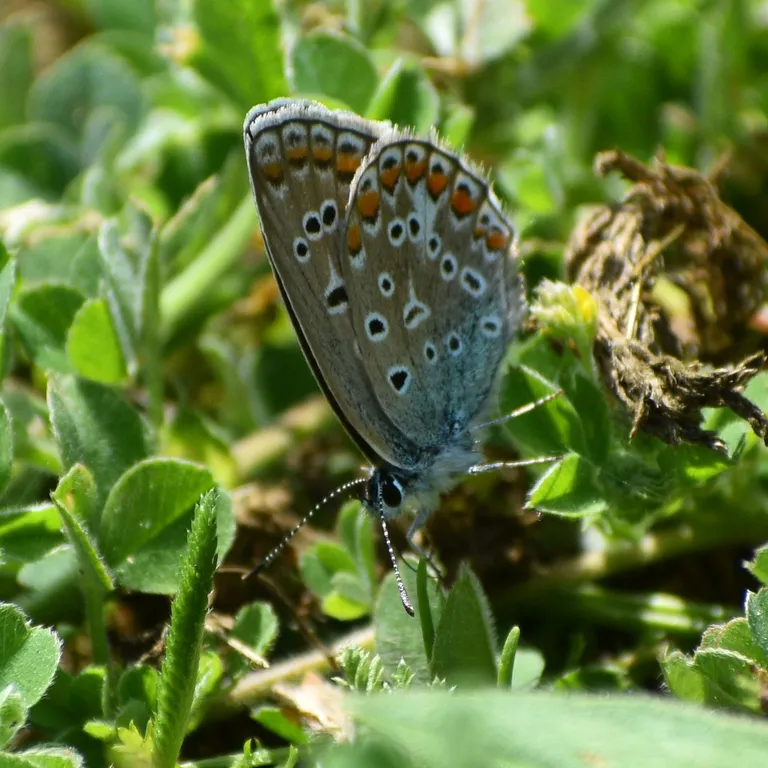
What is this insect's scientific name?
Polyommatus icarus
